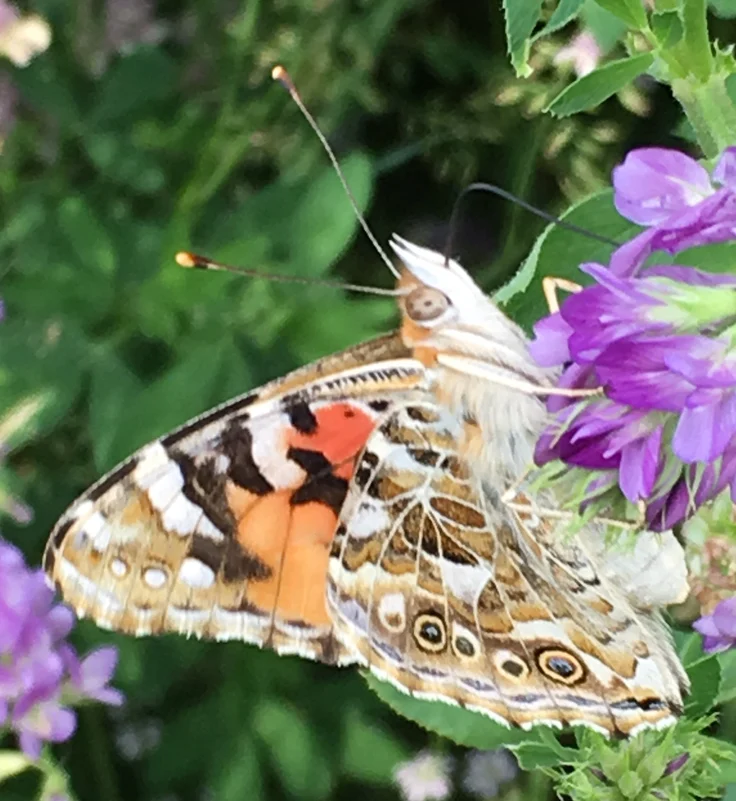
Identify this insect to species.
Vanessa cardui
